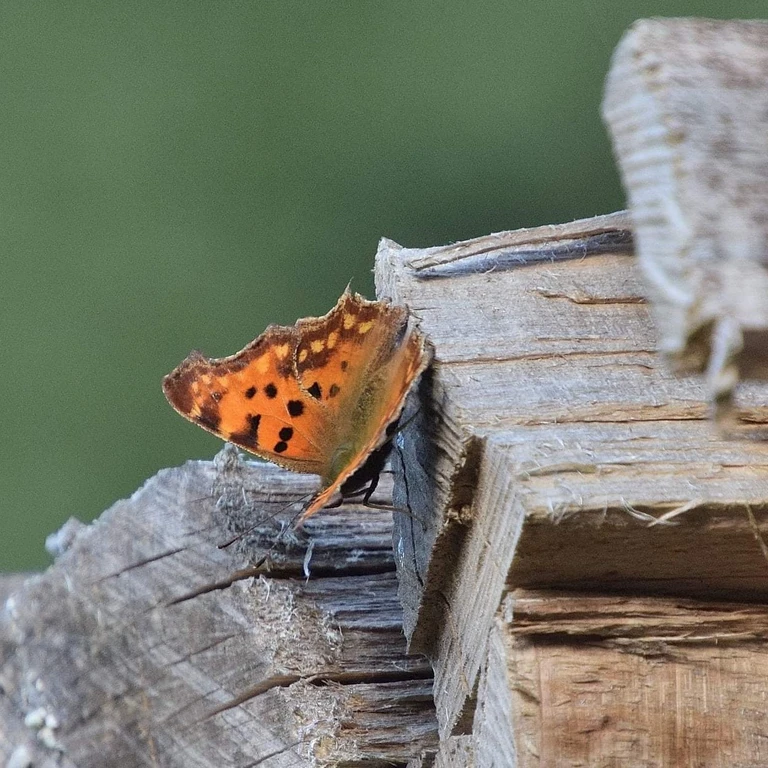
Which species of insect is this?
Polygonia c-album
